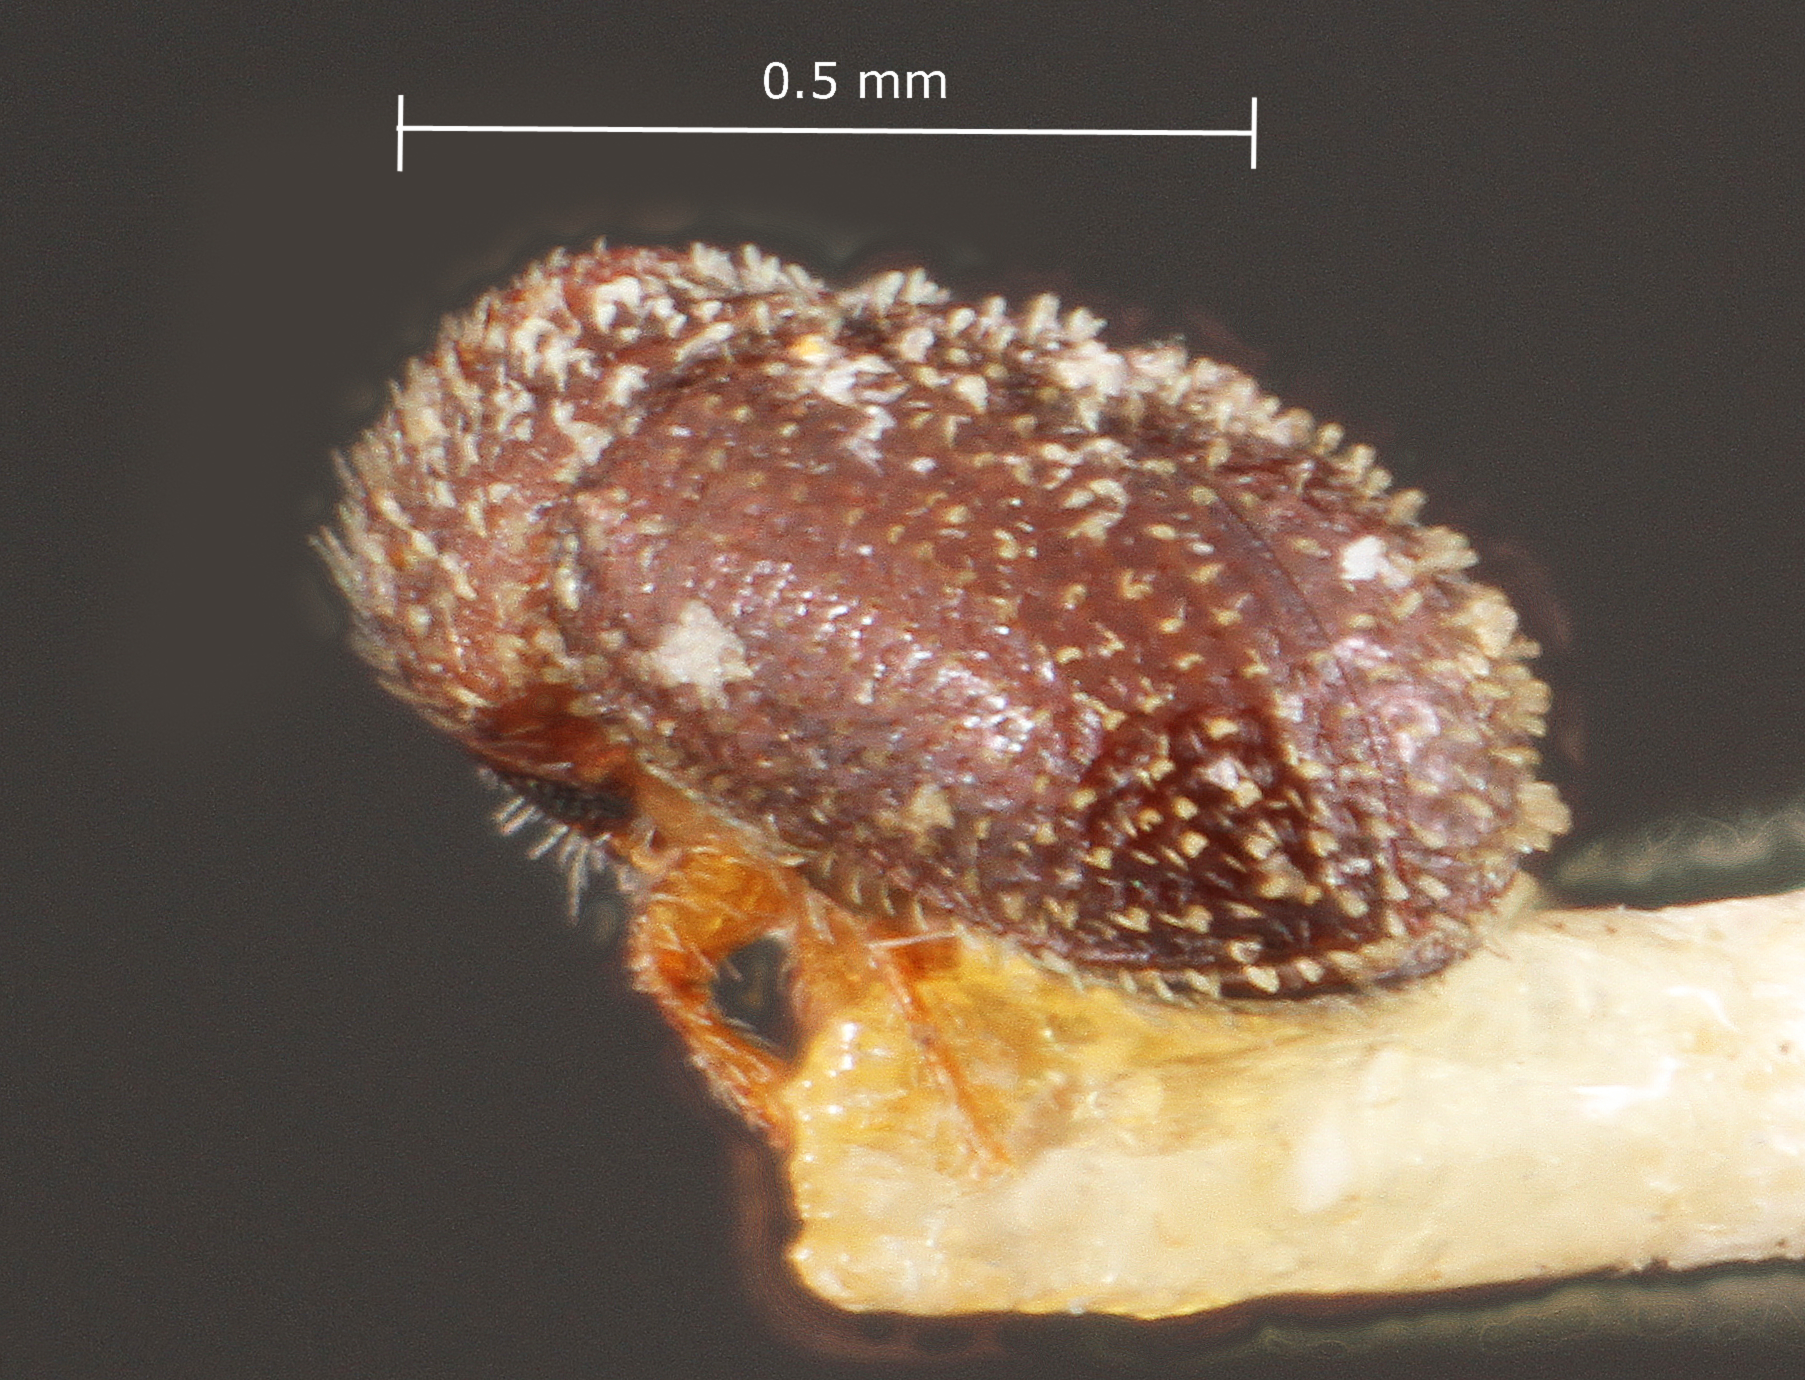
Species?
Hypothenemus columbi
